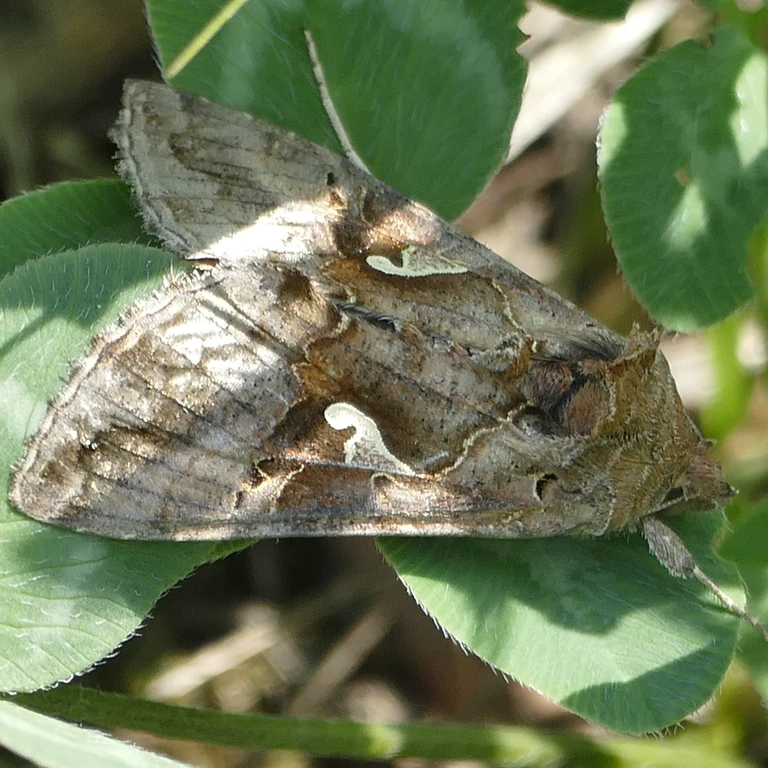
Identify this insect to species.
Autographa gamma
